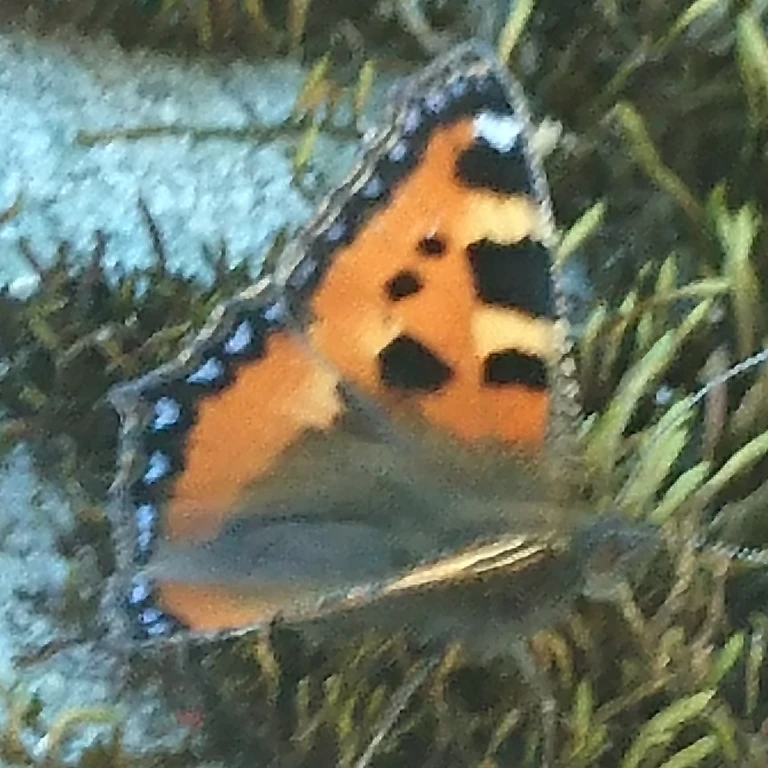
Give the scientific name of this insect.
Aglais urticae
